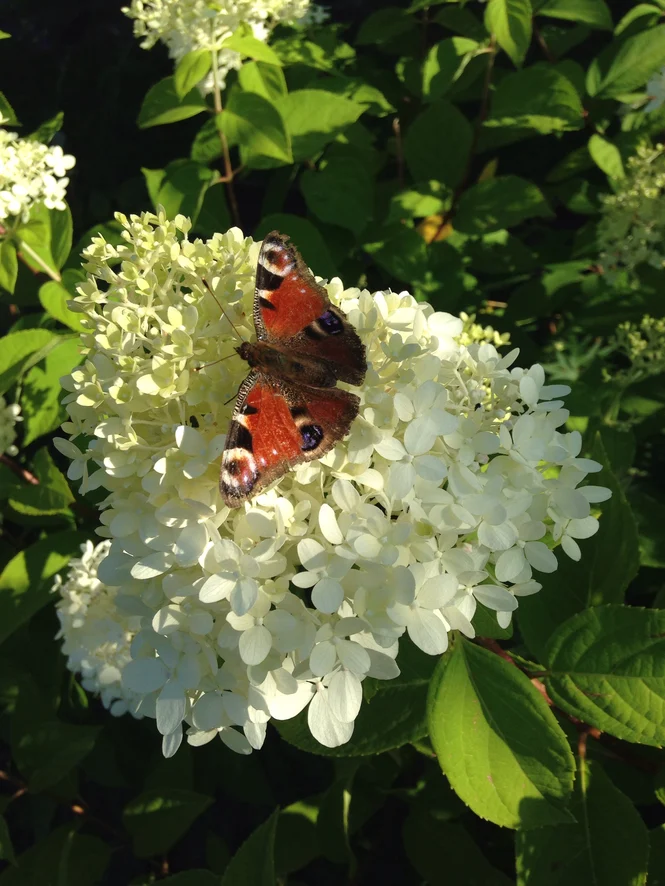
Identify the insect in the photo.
Aglais io
